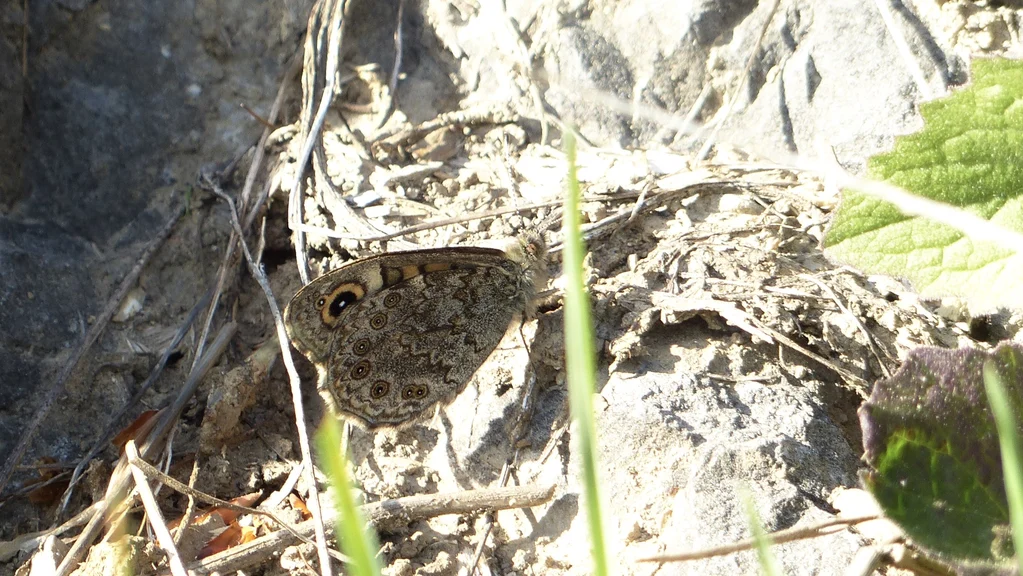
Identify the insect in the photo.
Lasiommata megera (also Pararge megera)
